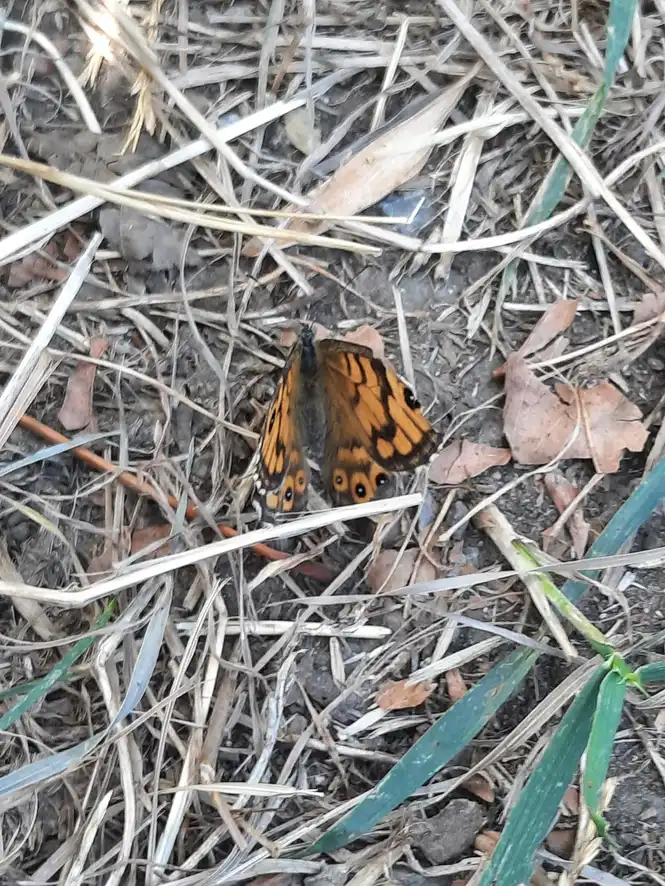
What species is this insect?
Lasiommata megera (also Pararge megera)
